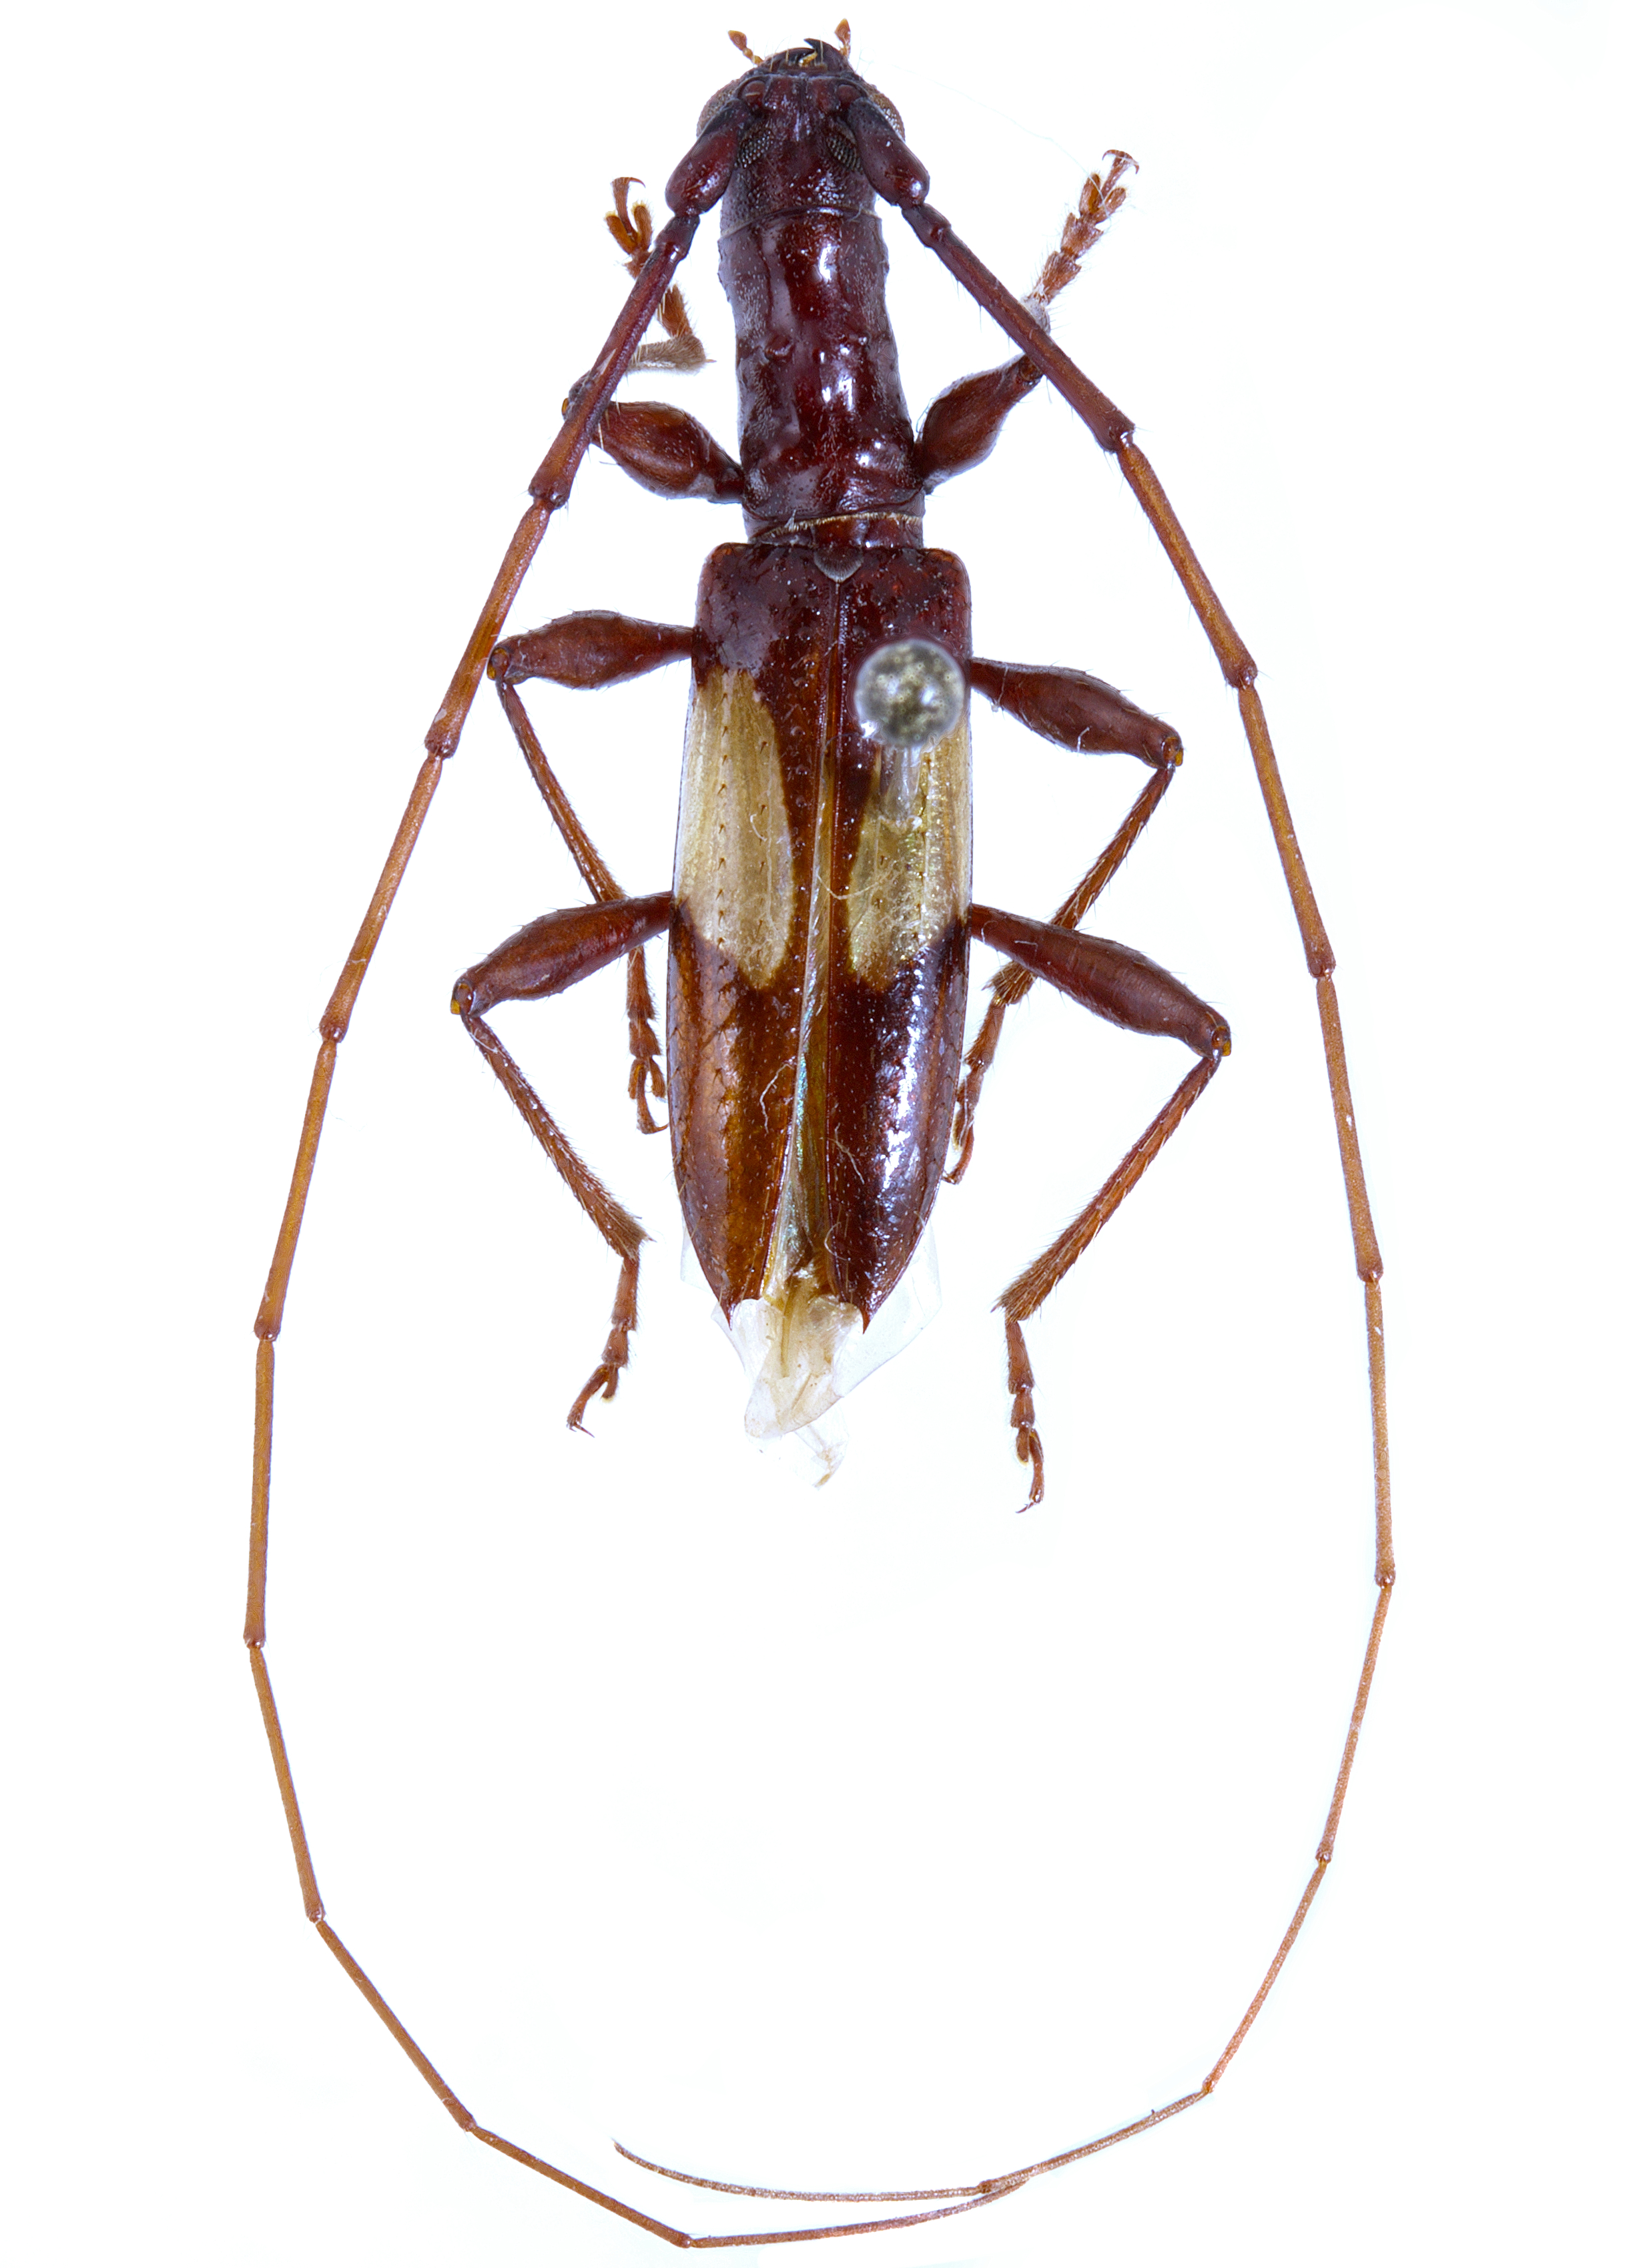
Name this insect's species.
Gnomibidion fulvipes
